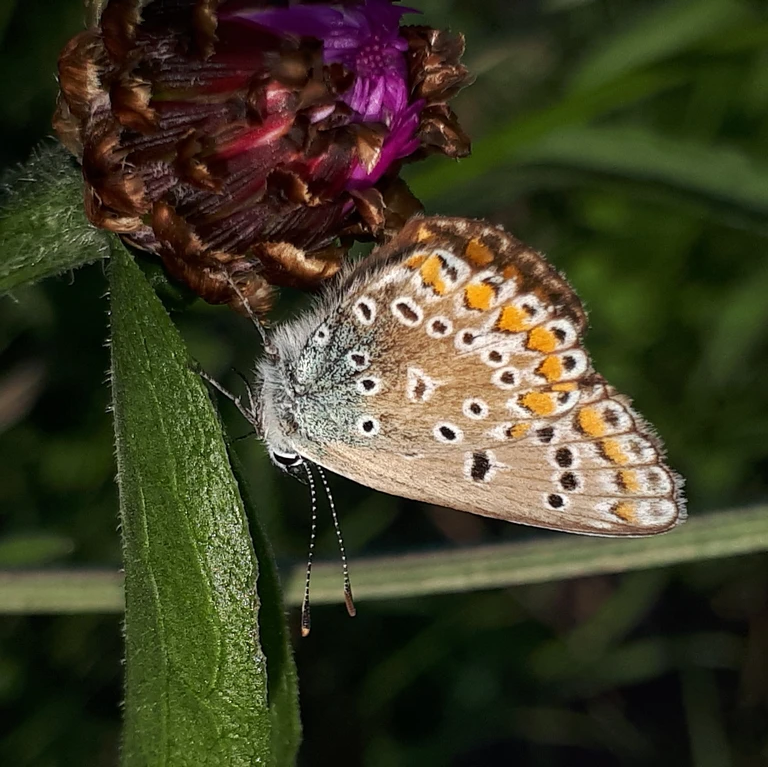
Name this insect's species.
Polyommatus icarus
